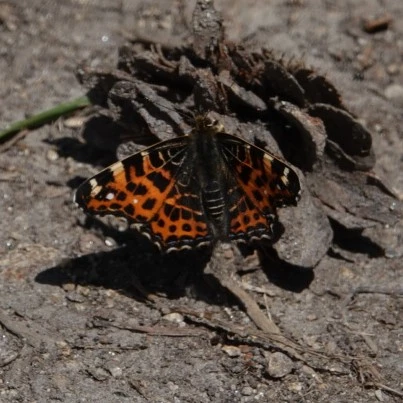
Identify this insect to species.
Araschnia levana
